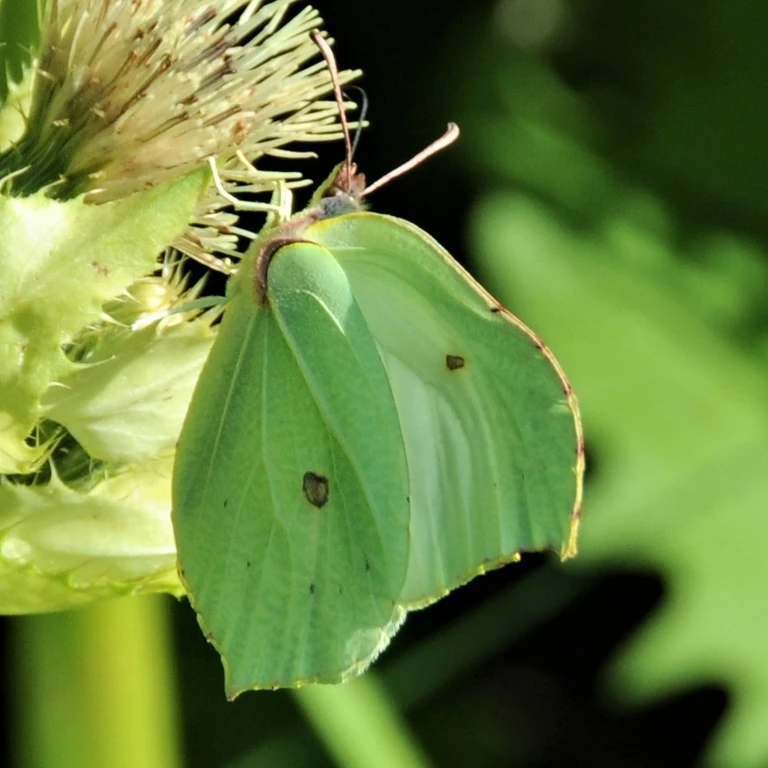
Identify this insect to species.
Gonepteryx rhamni
